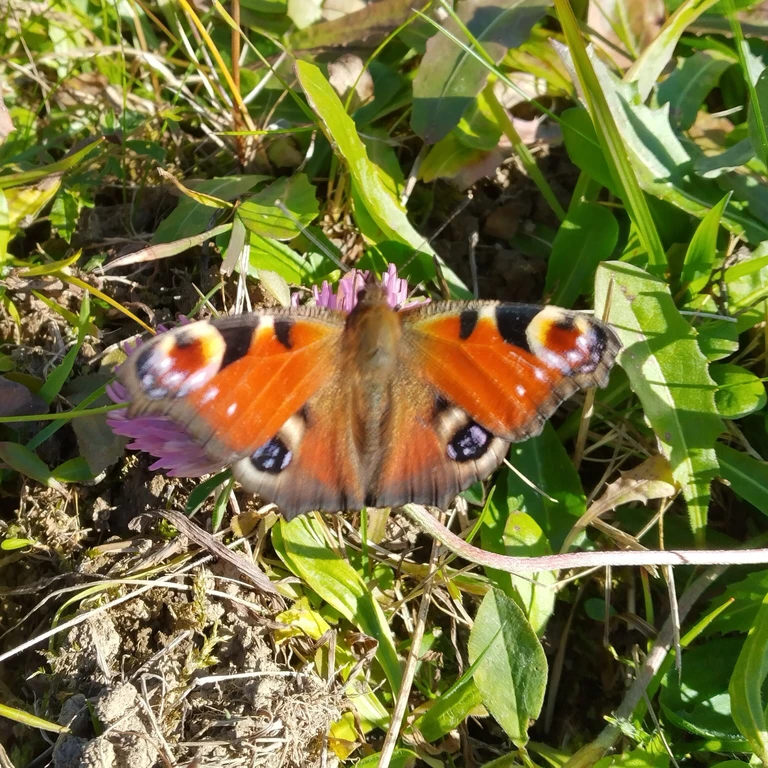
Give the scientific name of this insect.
Aglais io
